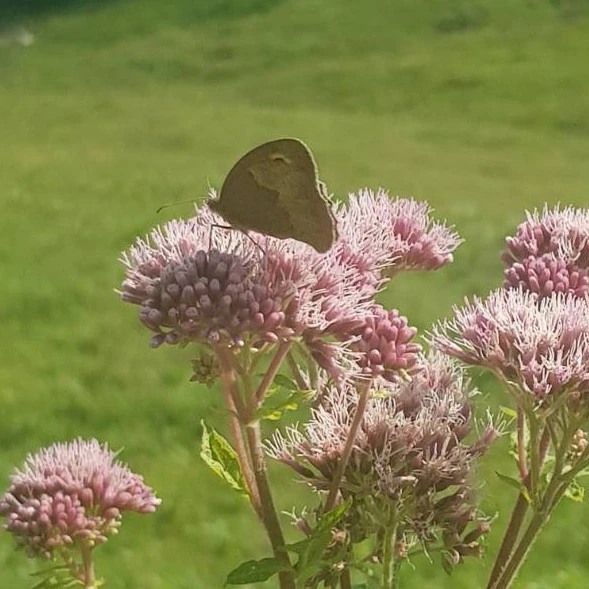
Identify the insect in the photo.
Maniola jurtina
